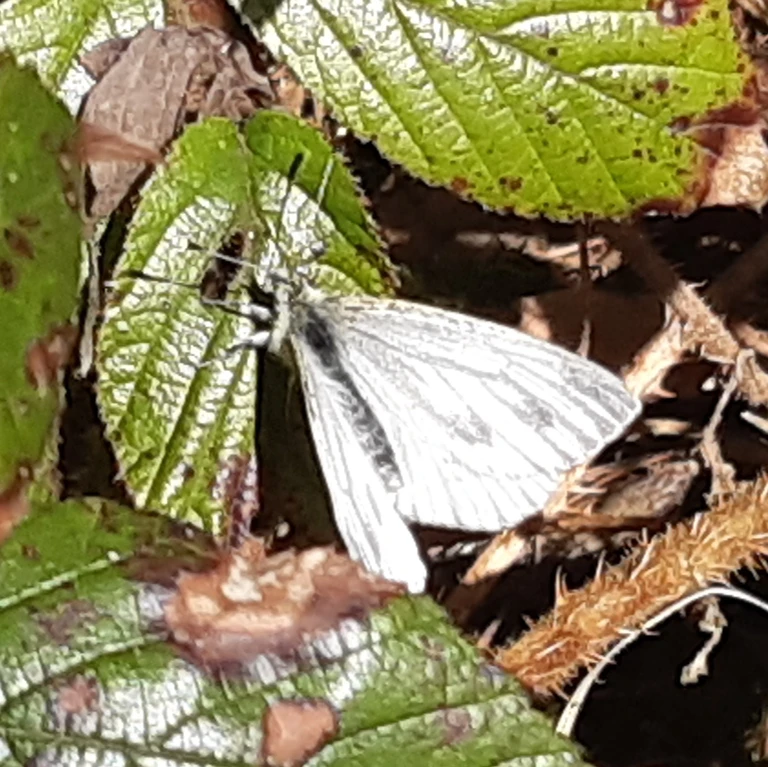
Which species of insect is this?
Pieris napi
